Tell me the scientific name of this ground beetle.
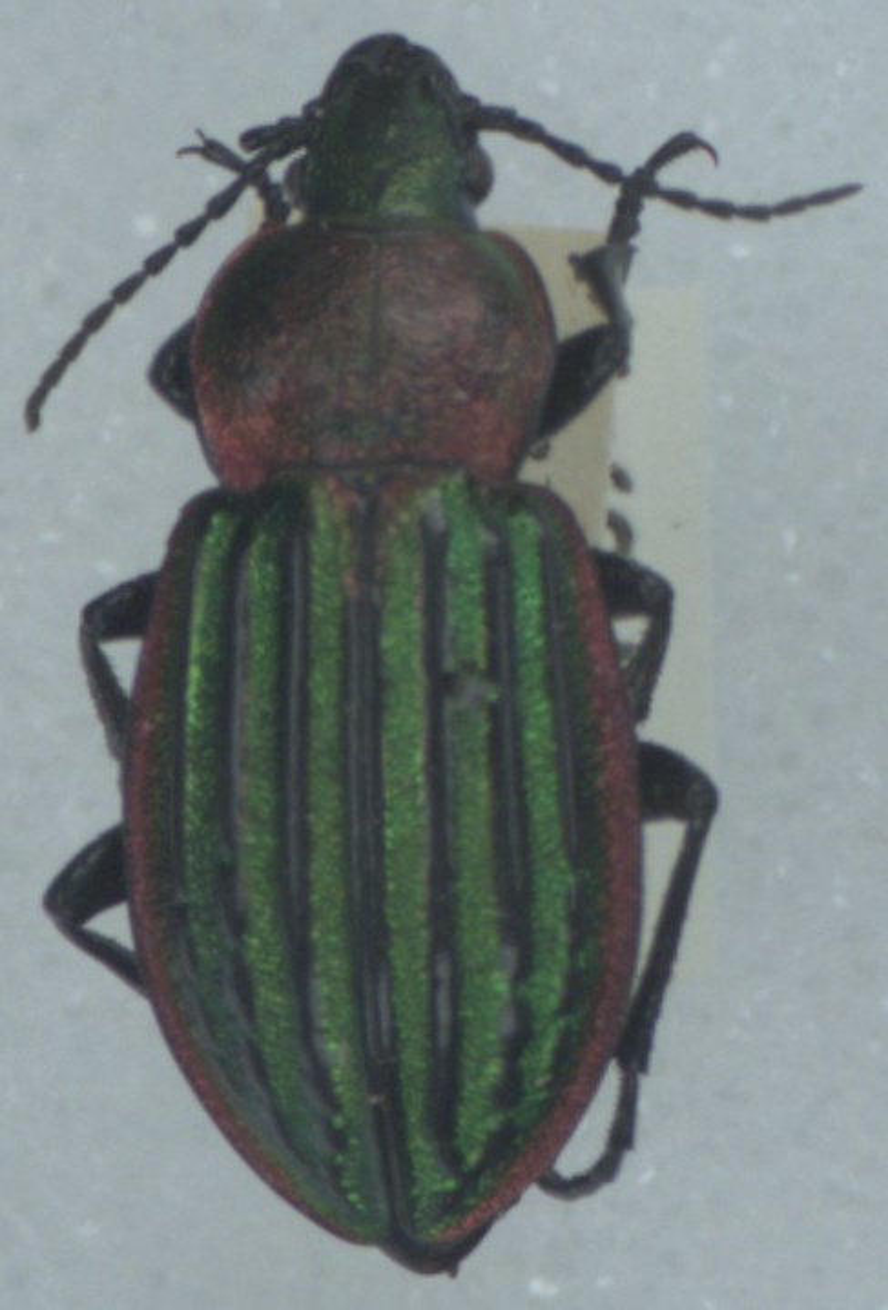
Carabus nitens
